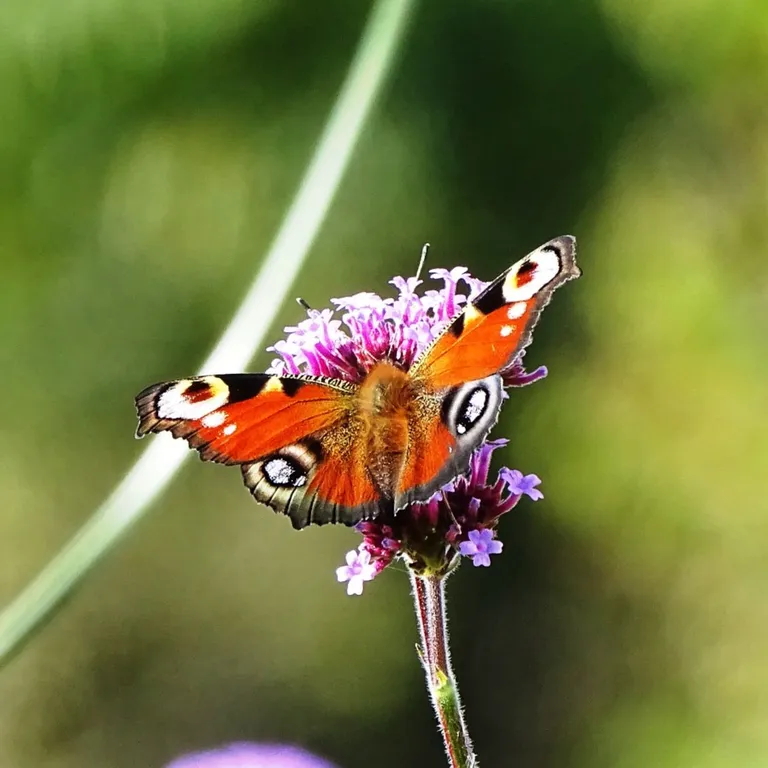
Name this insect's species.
Aglais io
